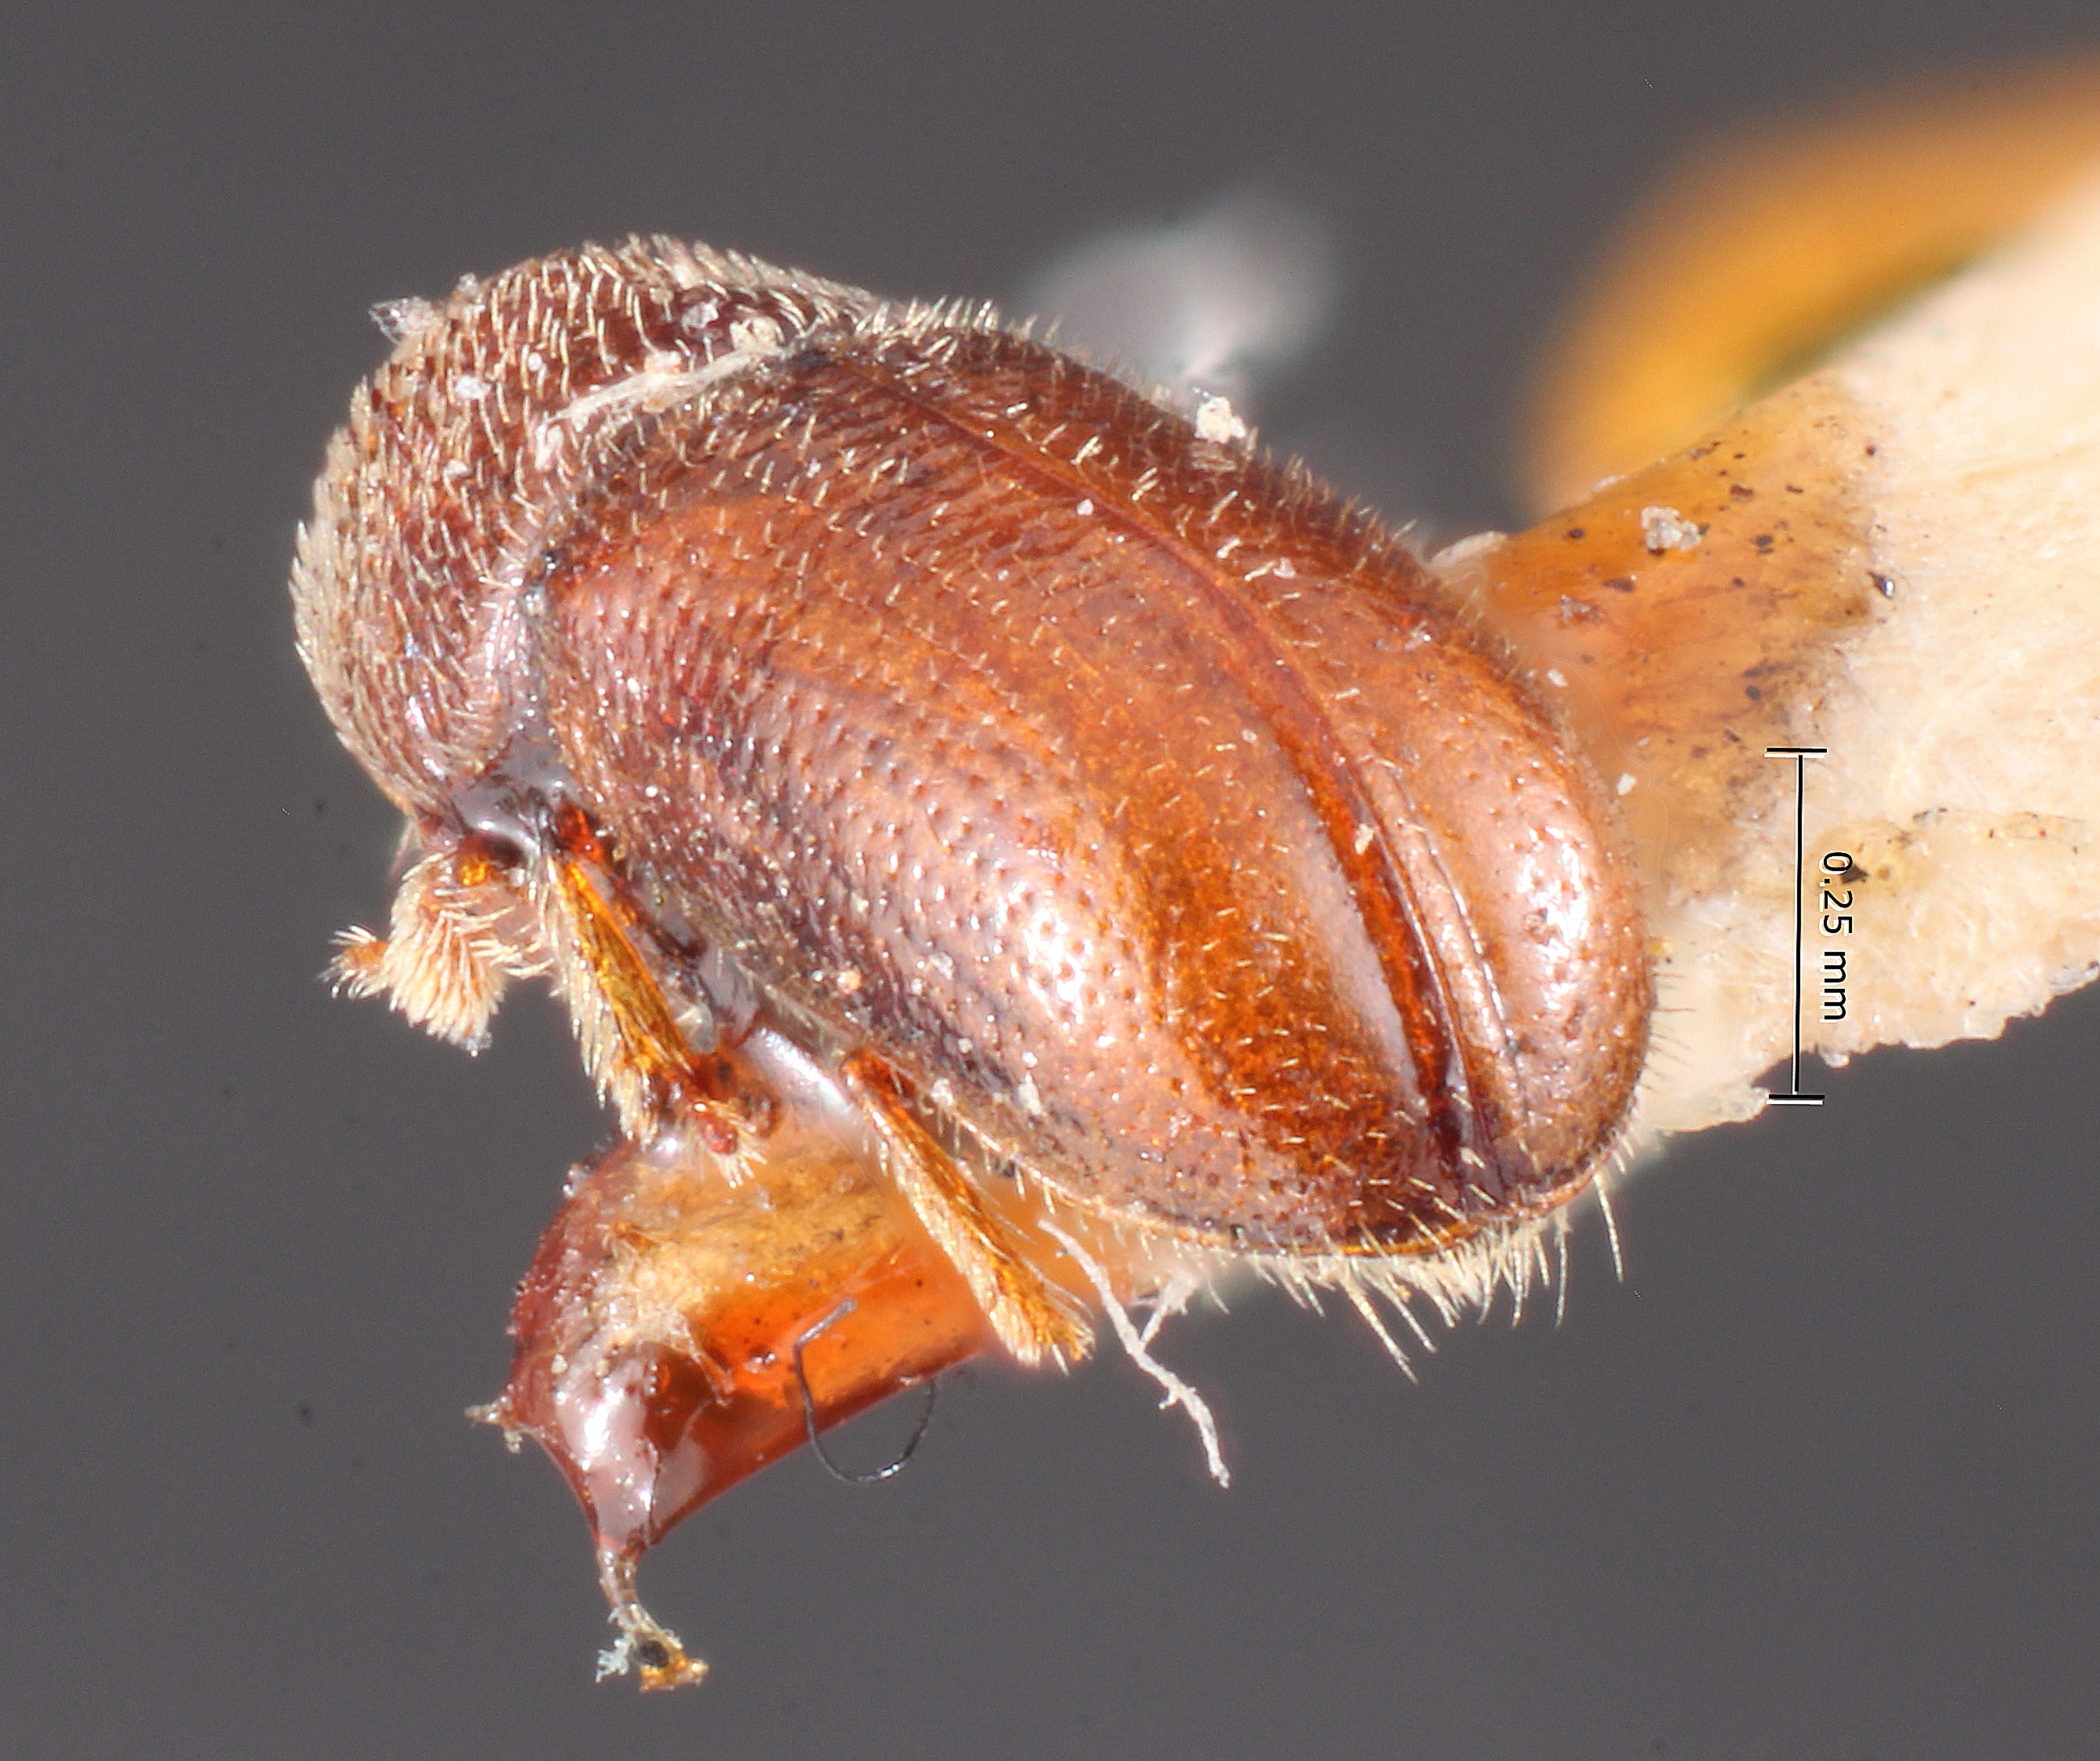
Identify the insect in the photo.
Pityophthorus abietis
